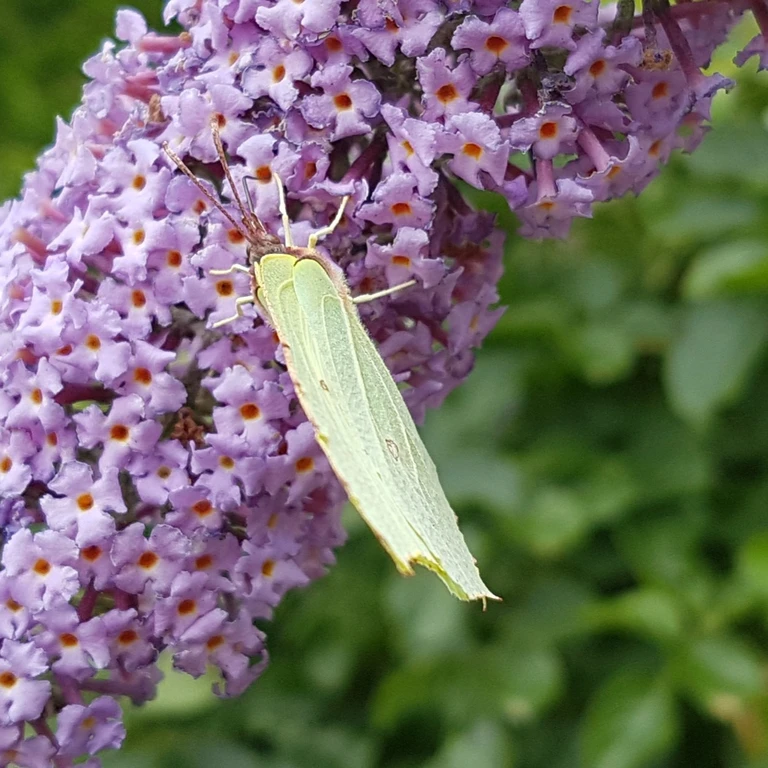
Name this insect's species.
Gonepteryx rhamni
